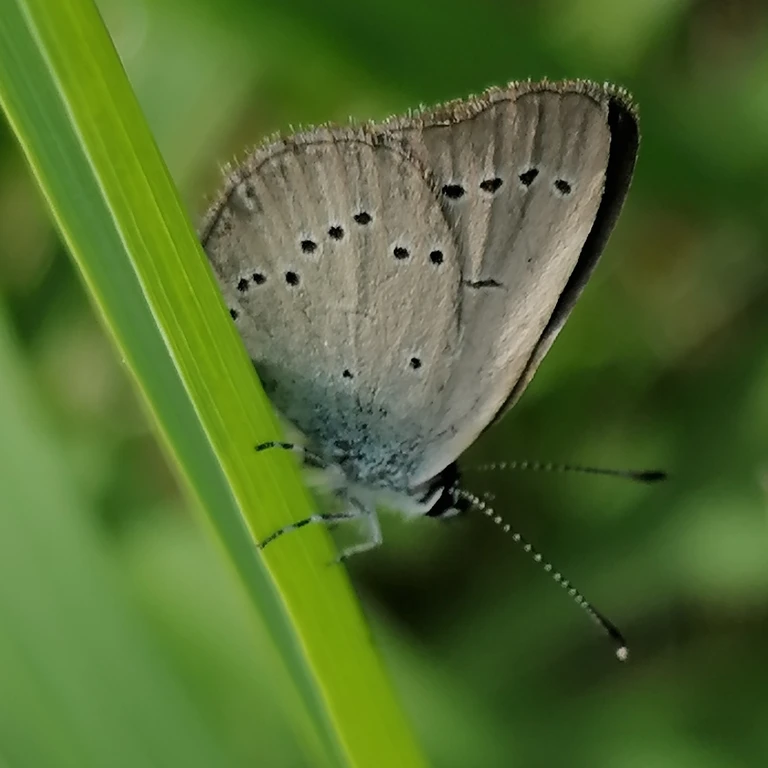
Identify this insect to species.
Cupido minimus
